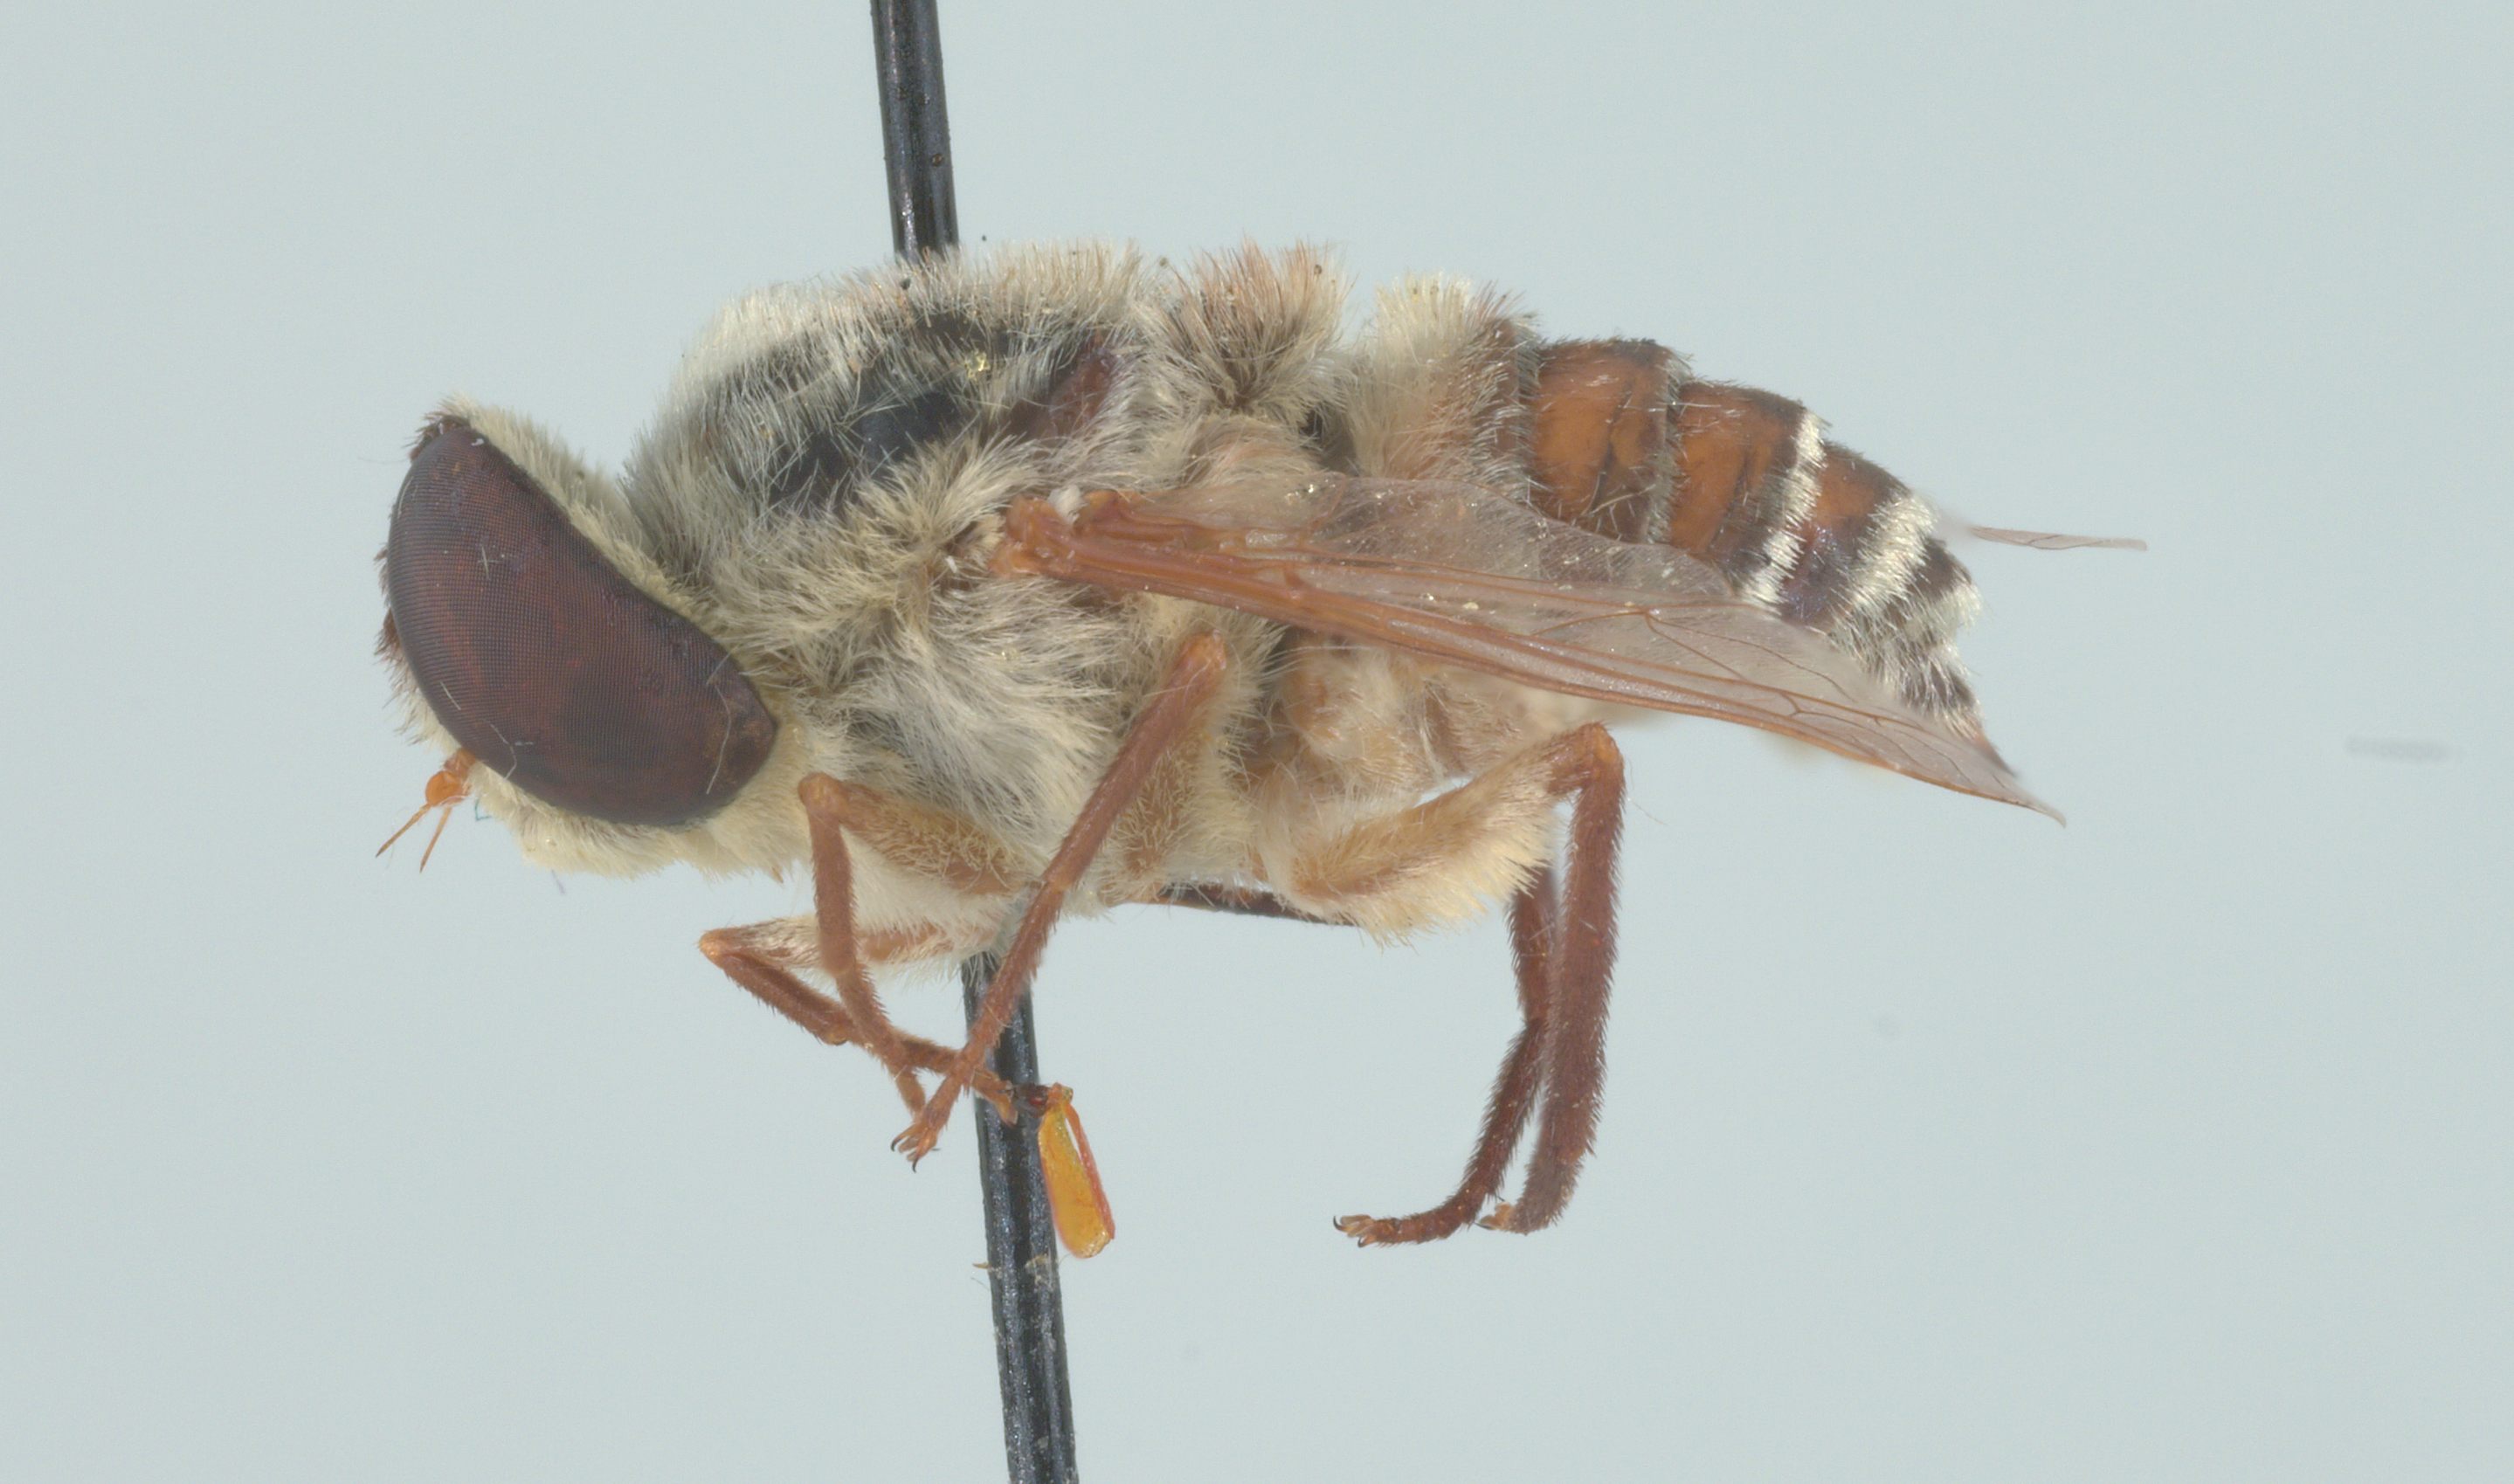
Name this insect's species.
Neorhynchocephalus volaticus
